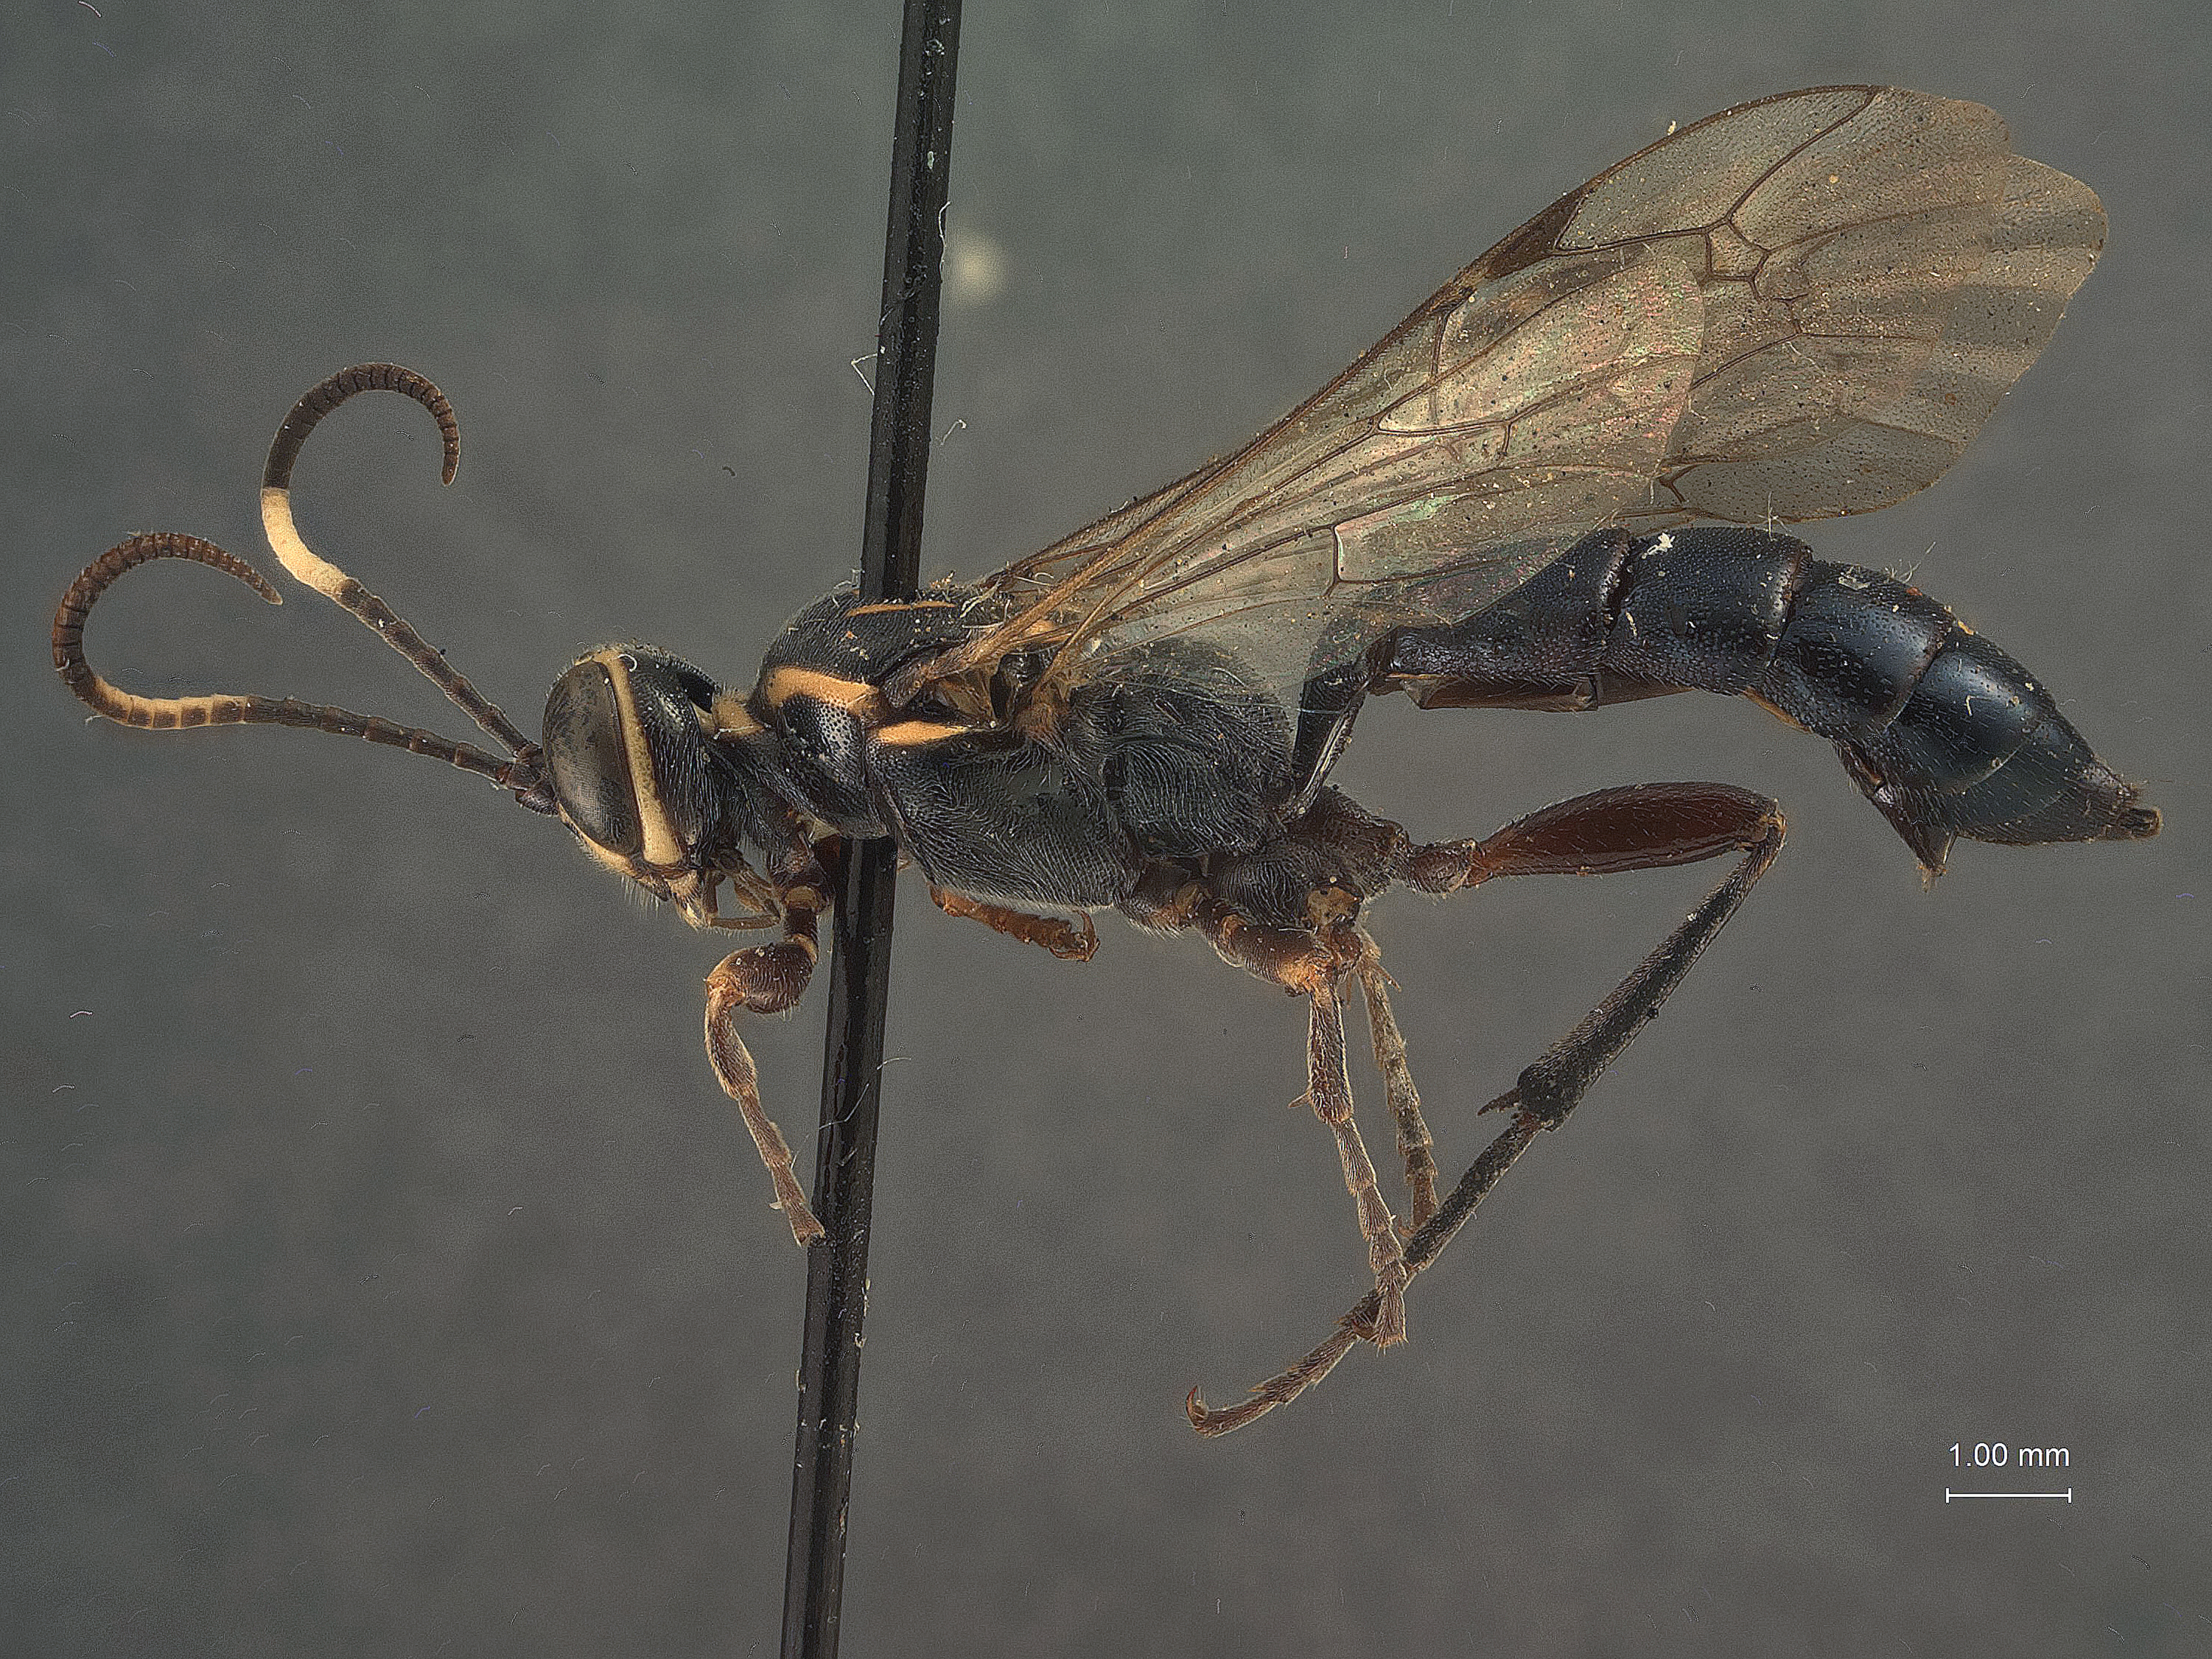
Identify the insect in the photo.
Coelichneumon eximiops
